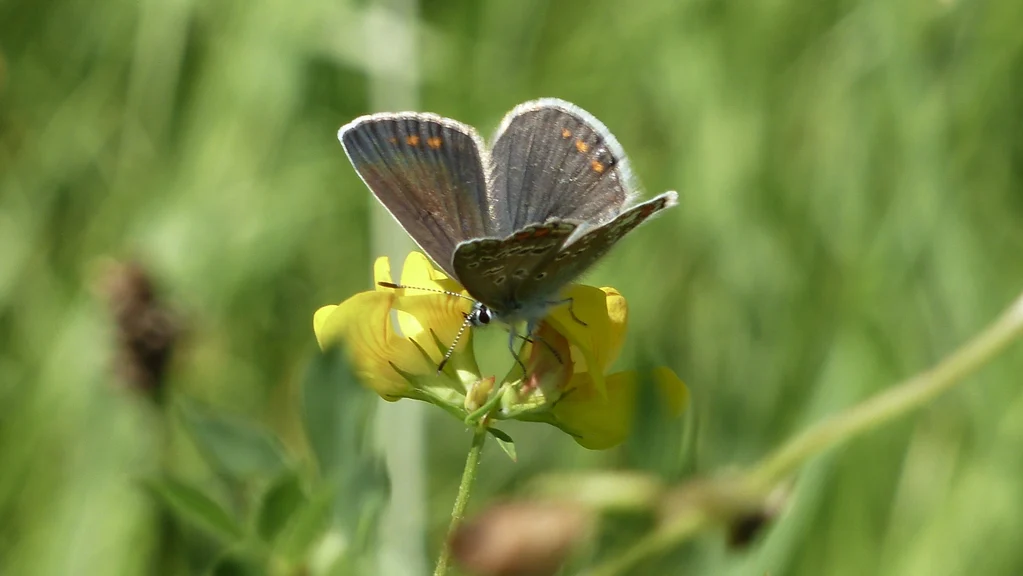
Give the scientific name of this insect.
Polyommatus icarus
